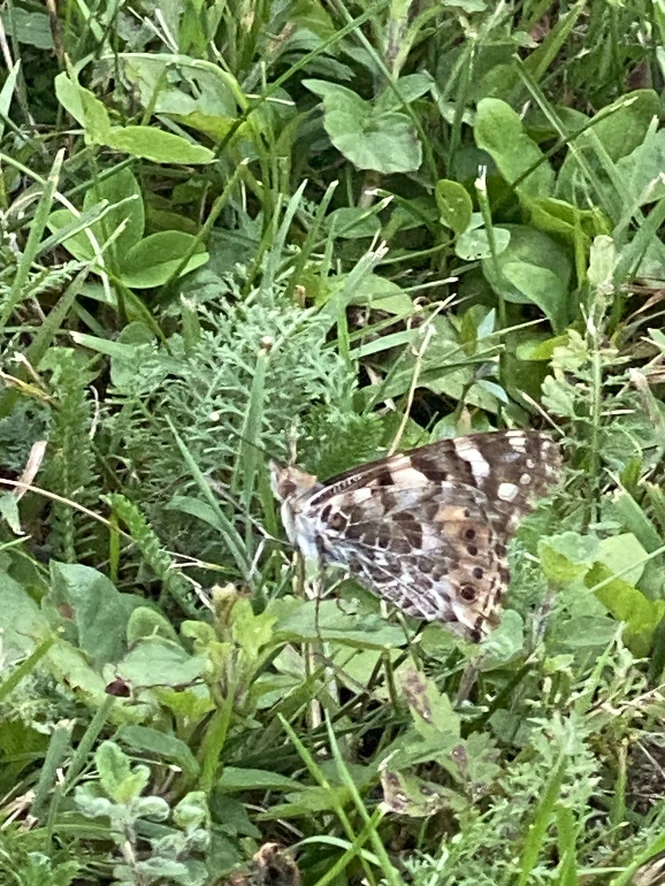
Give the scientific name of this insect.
Vanessa cardui
